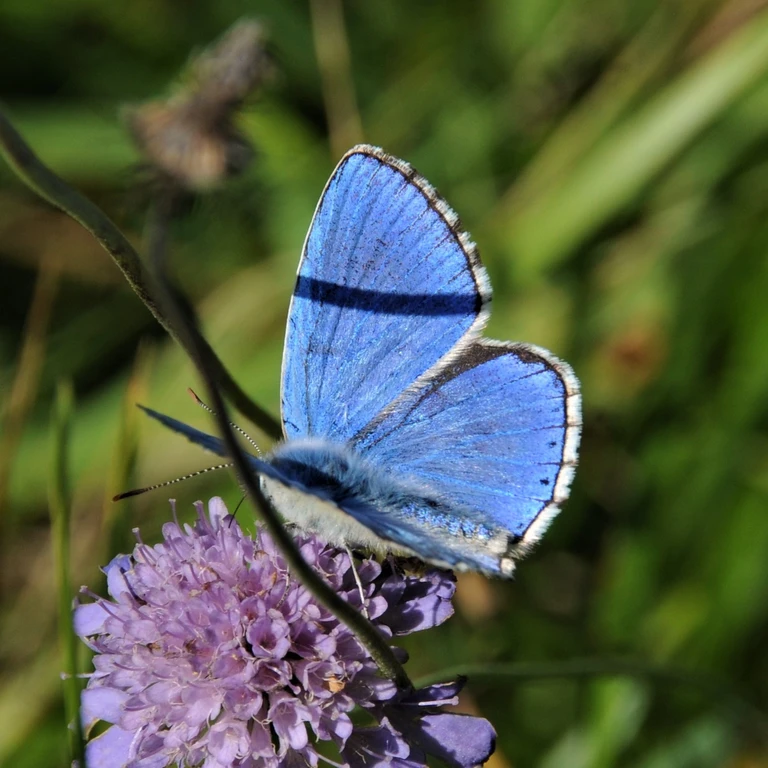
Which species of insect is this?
Lysandra bellargus
